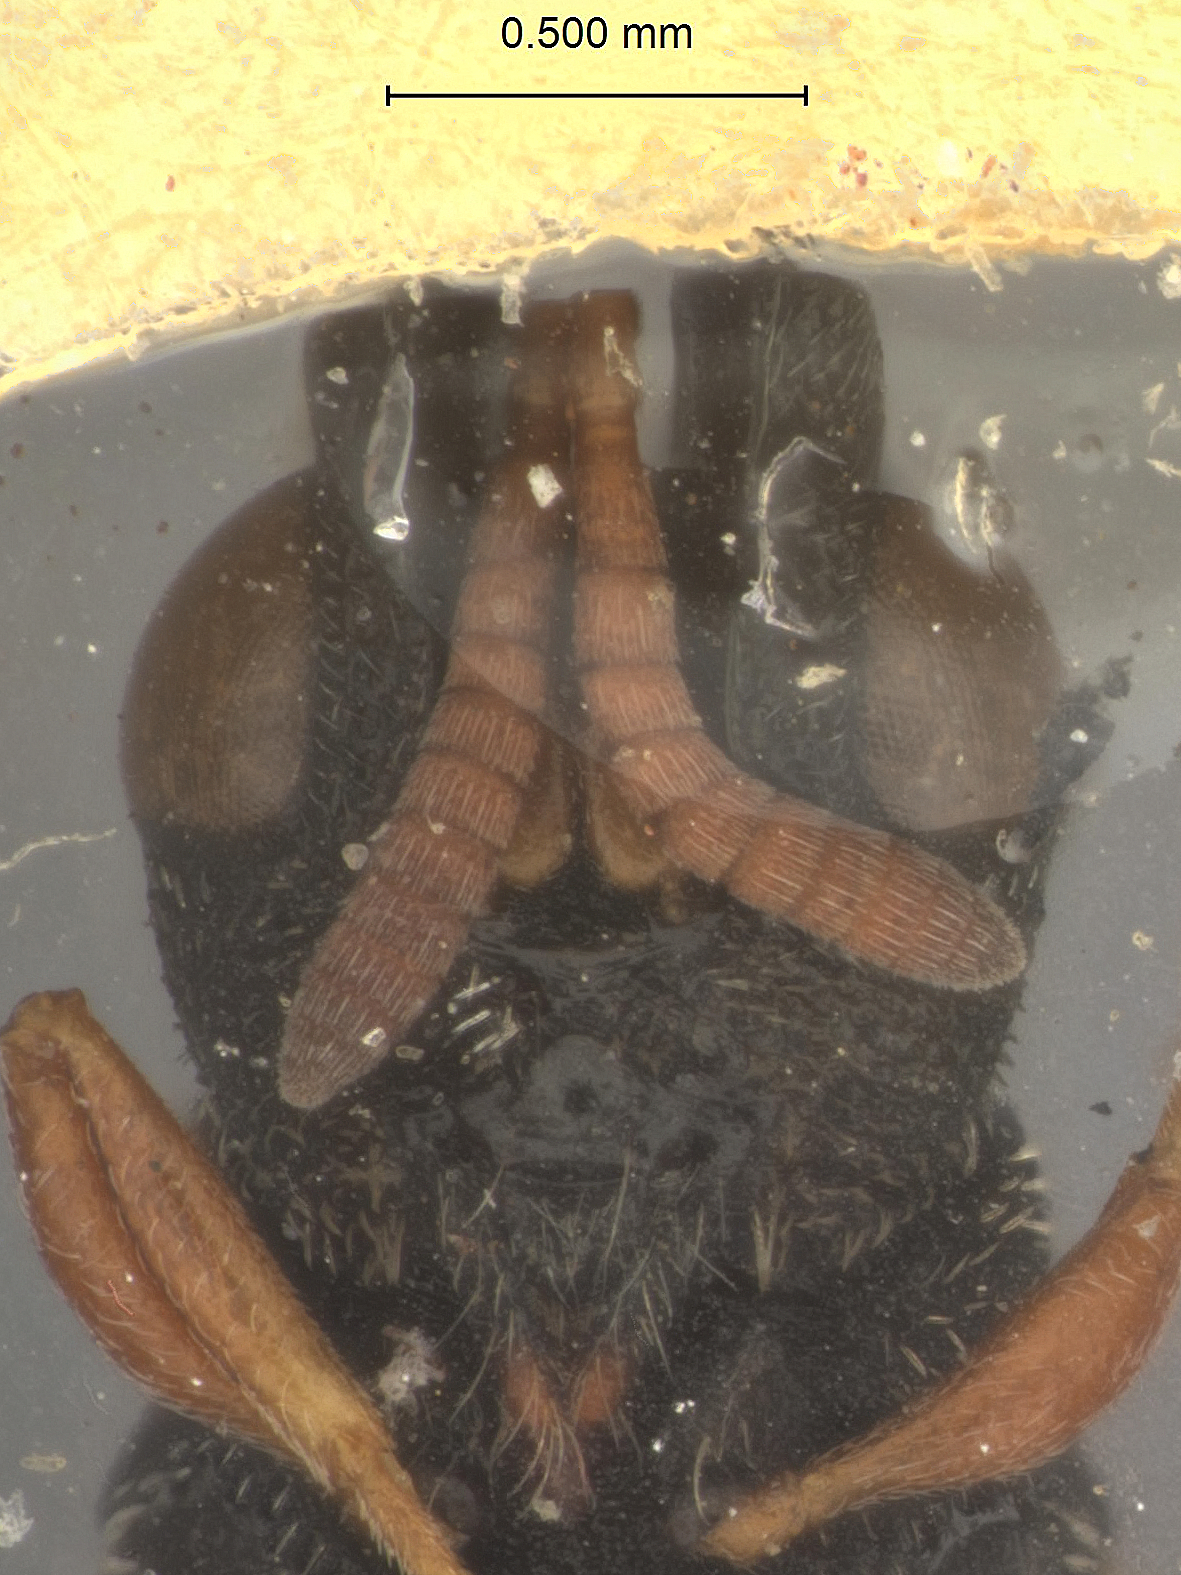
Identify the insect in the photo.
Dirhinus intermedius
